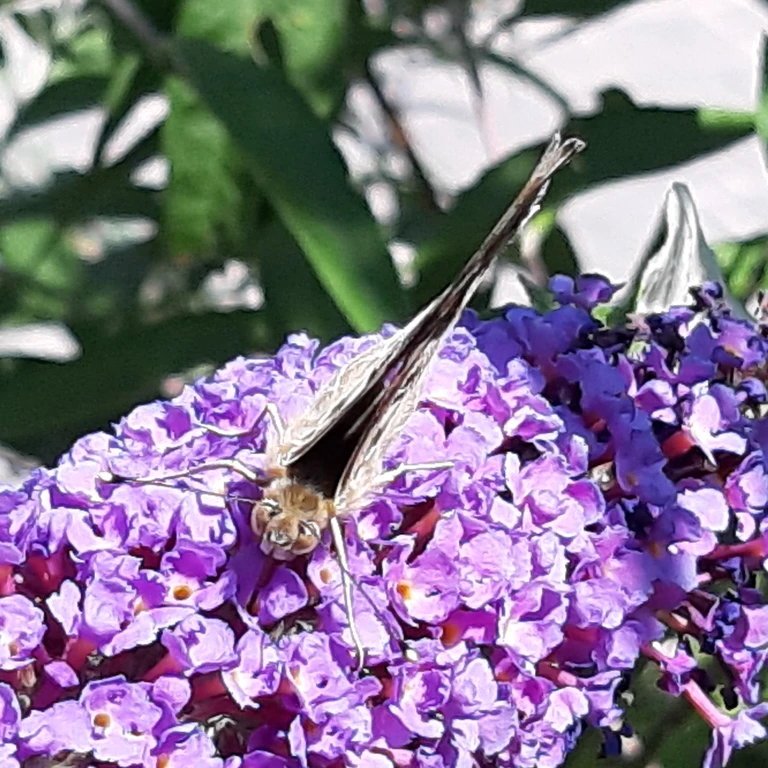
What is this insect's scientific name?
Vanessa cardui
